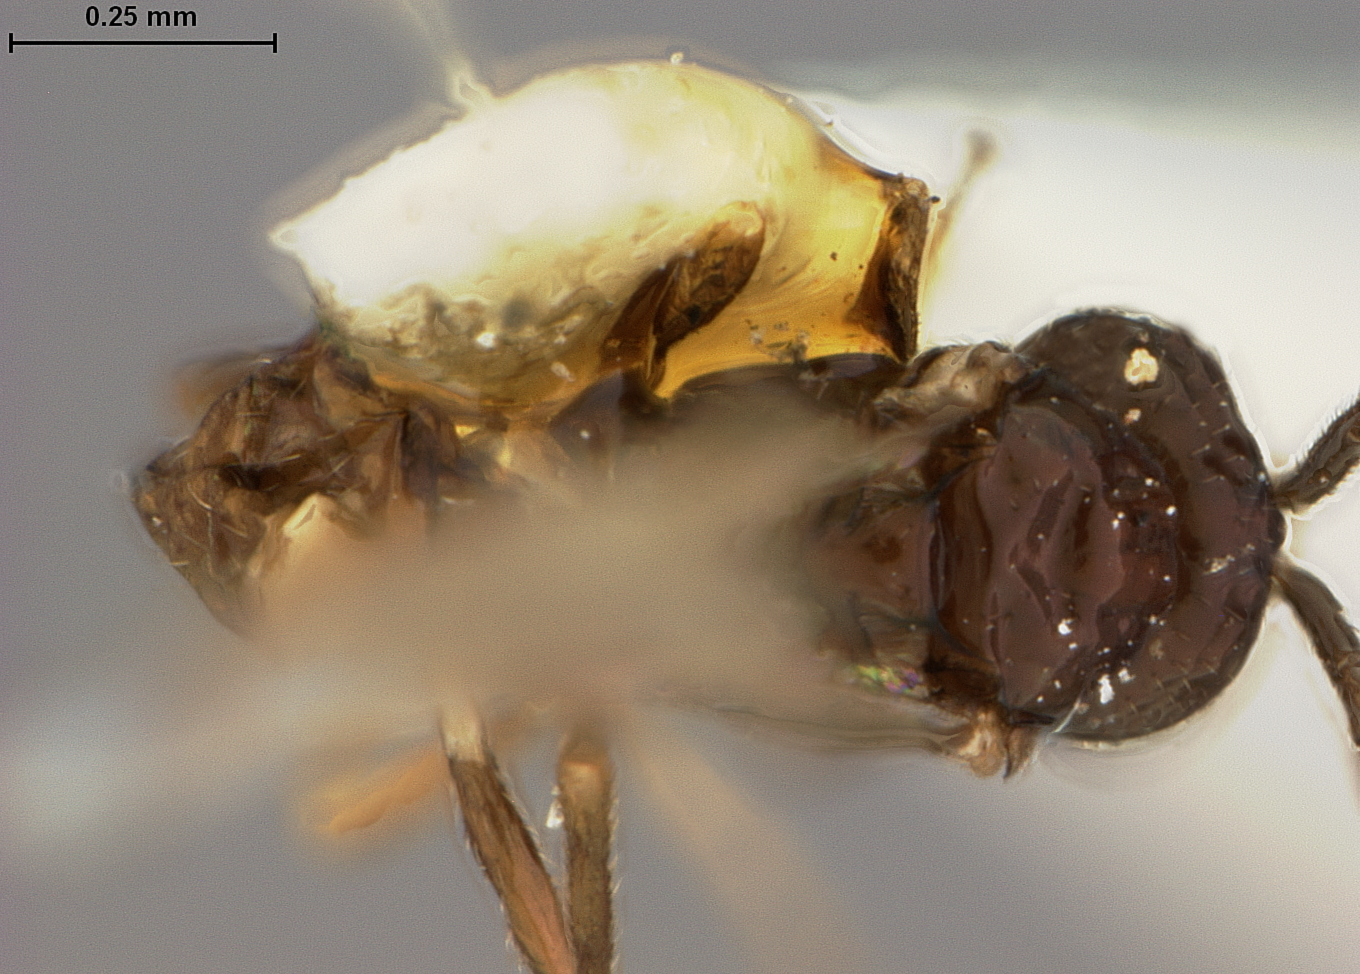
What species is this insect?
Lysiphlebus cucurbitaphidis
